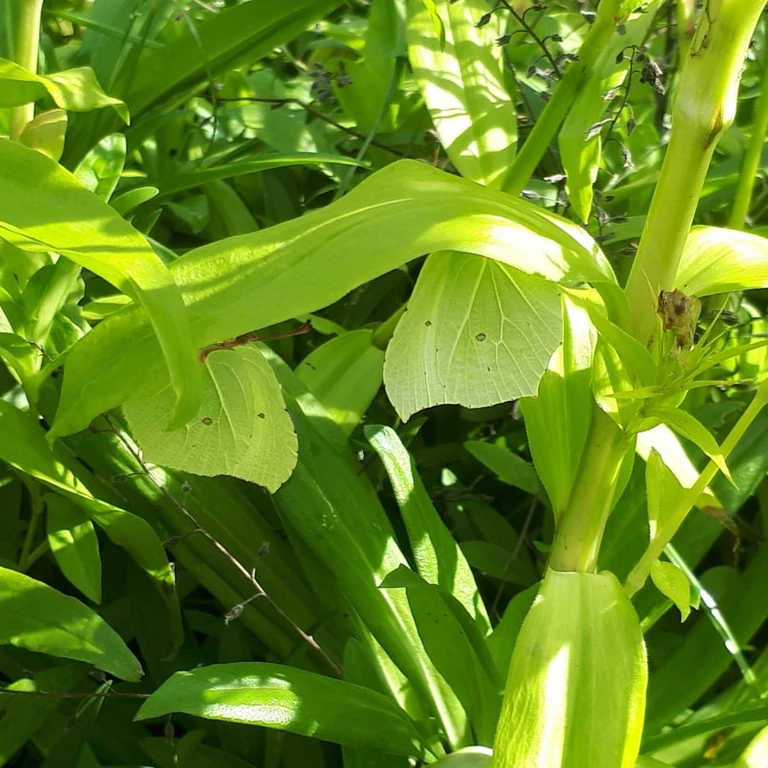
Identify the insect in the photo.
Gonepteryx rhamni
